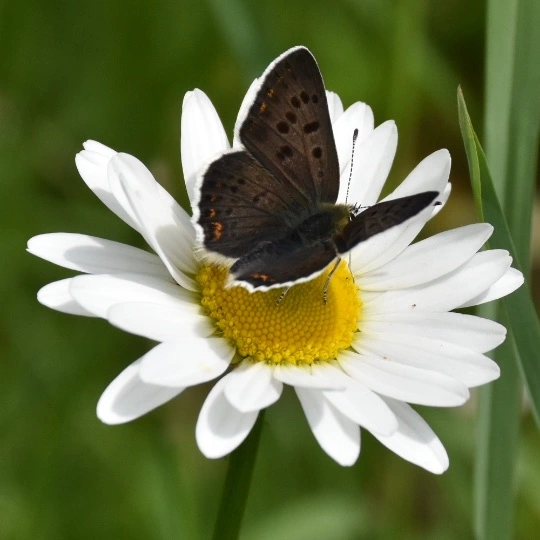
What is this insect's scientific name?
Lycaena tityrus (also Loweia tityrus)
